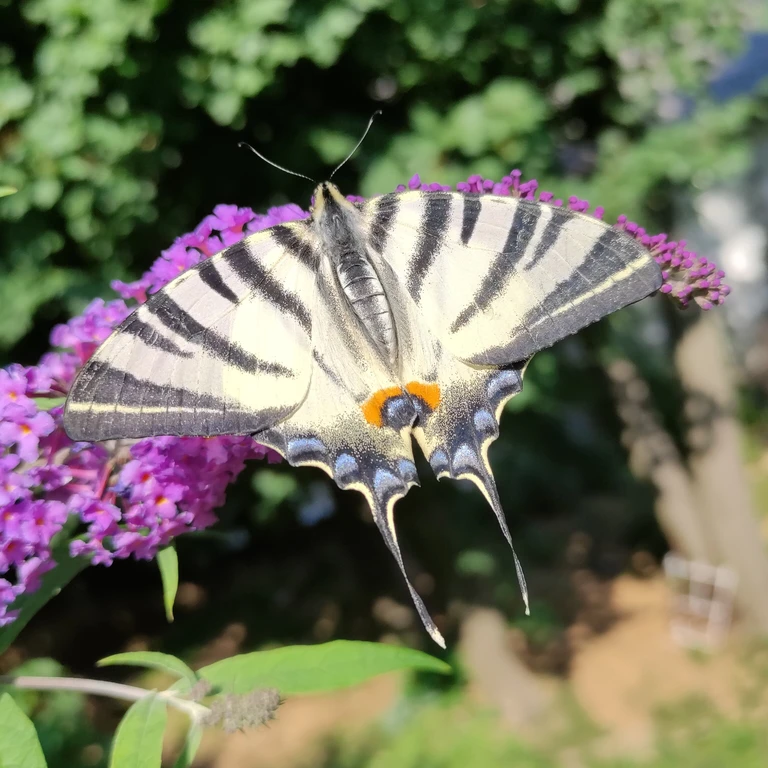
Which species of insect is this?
Iphiclides podalirius
